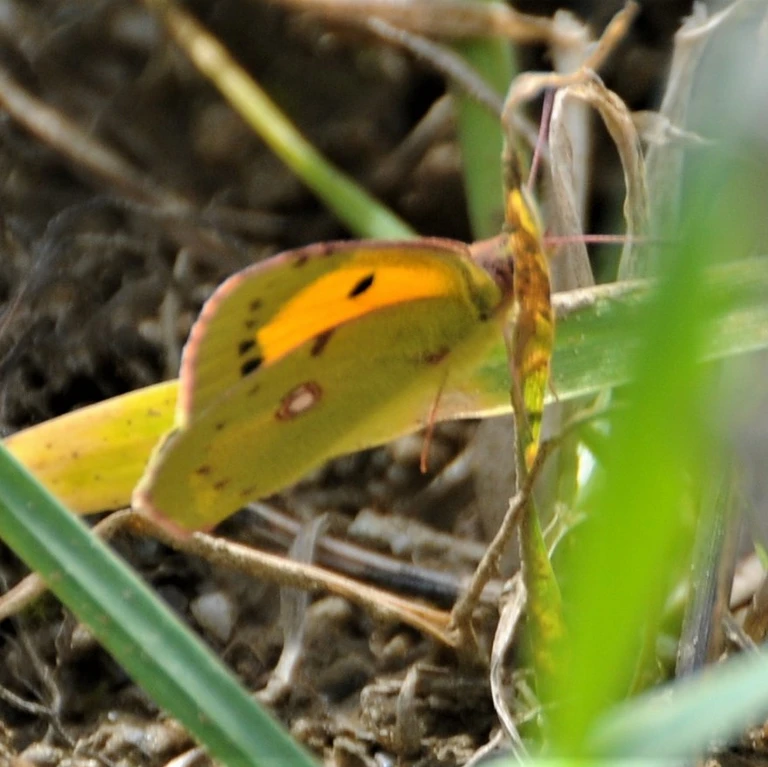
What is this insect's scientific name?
Colias croceus
